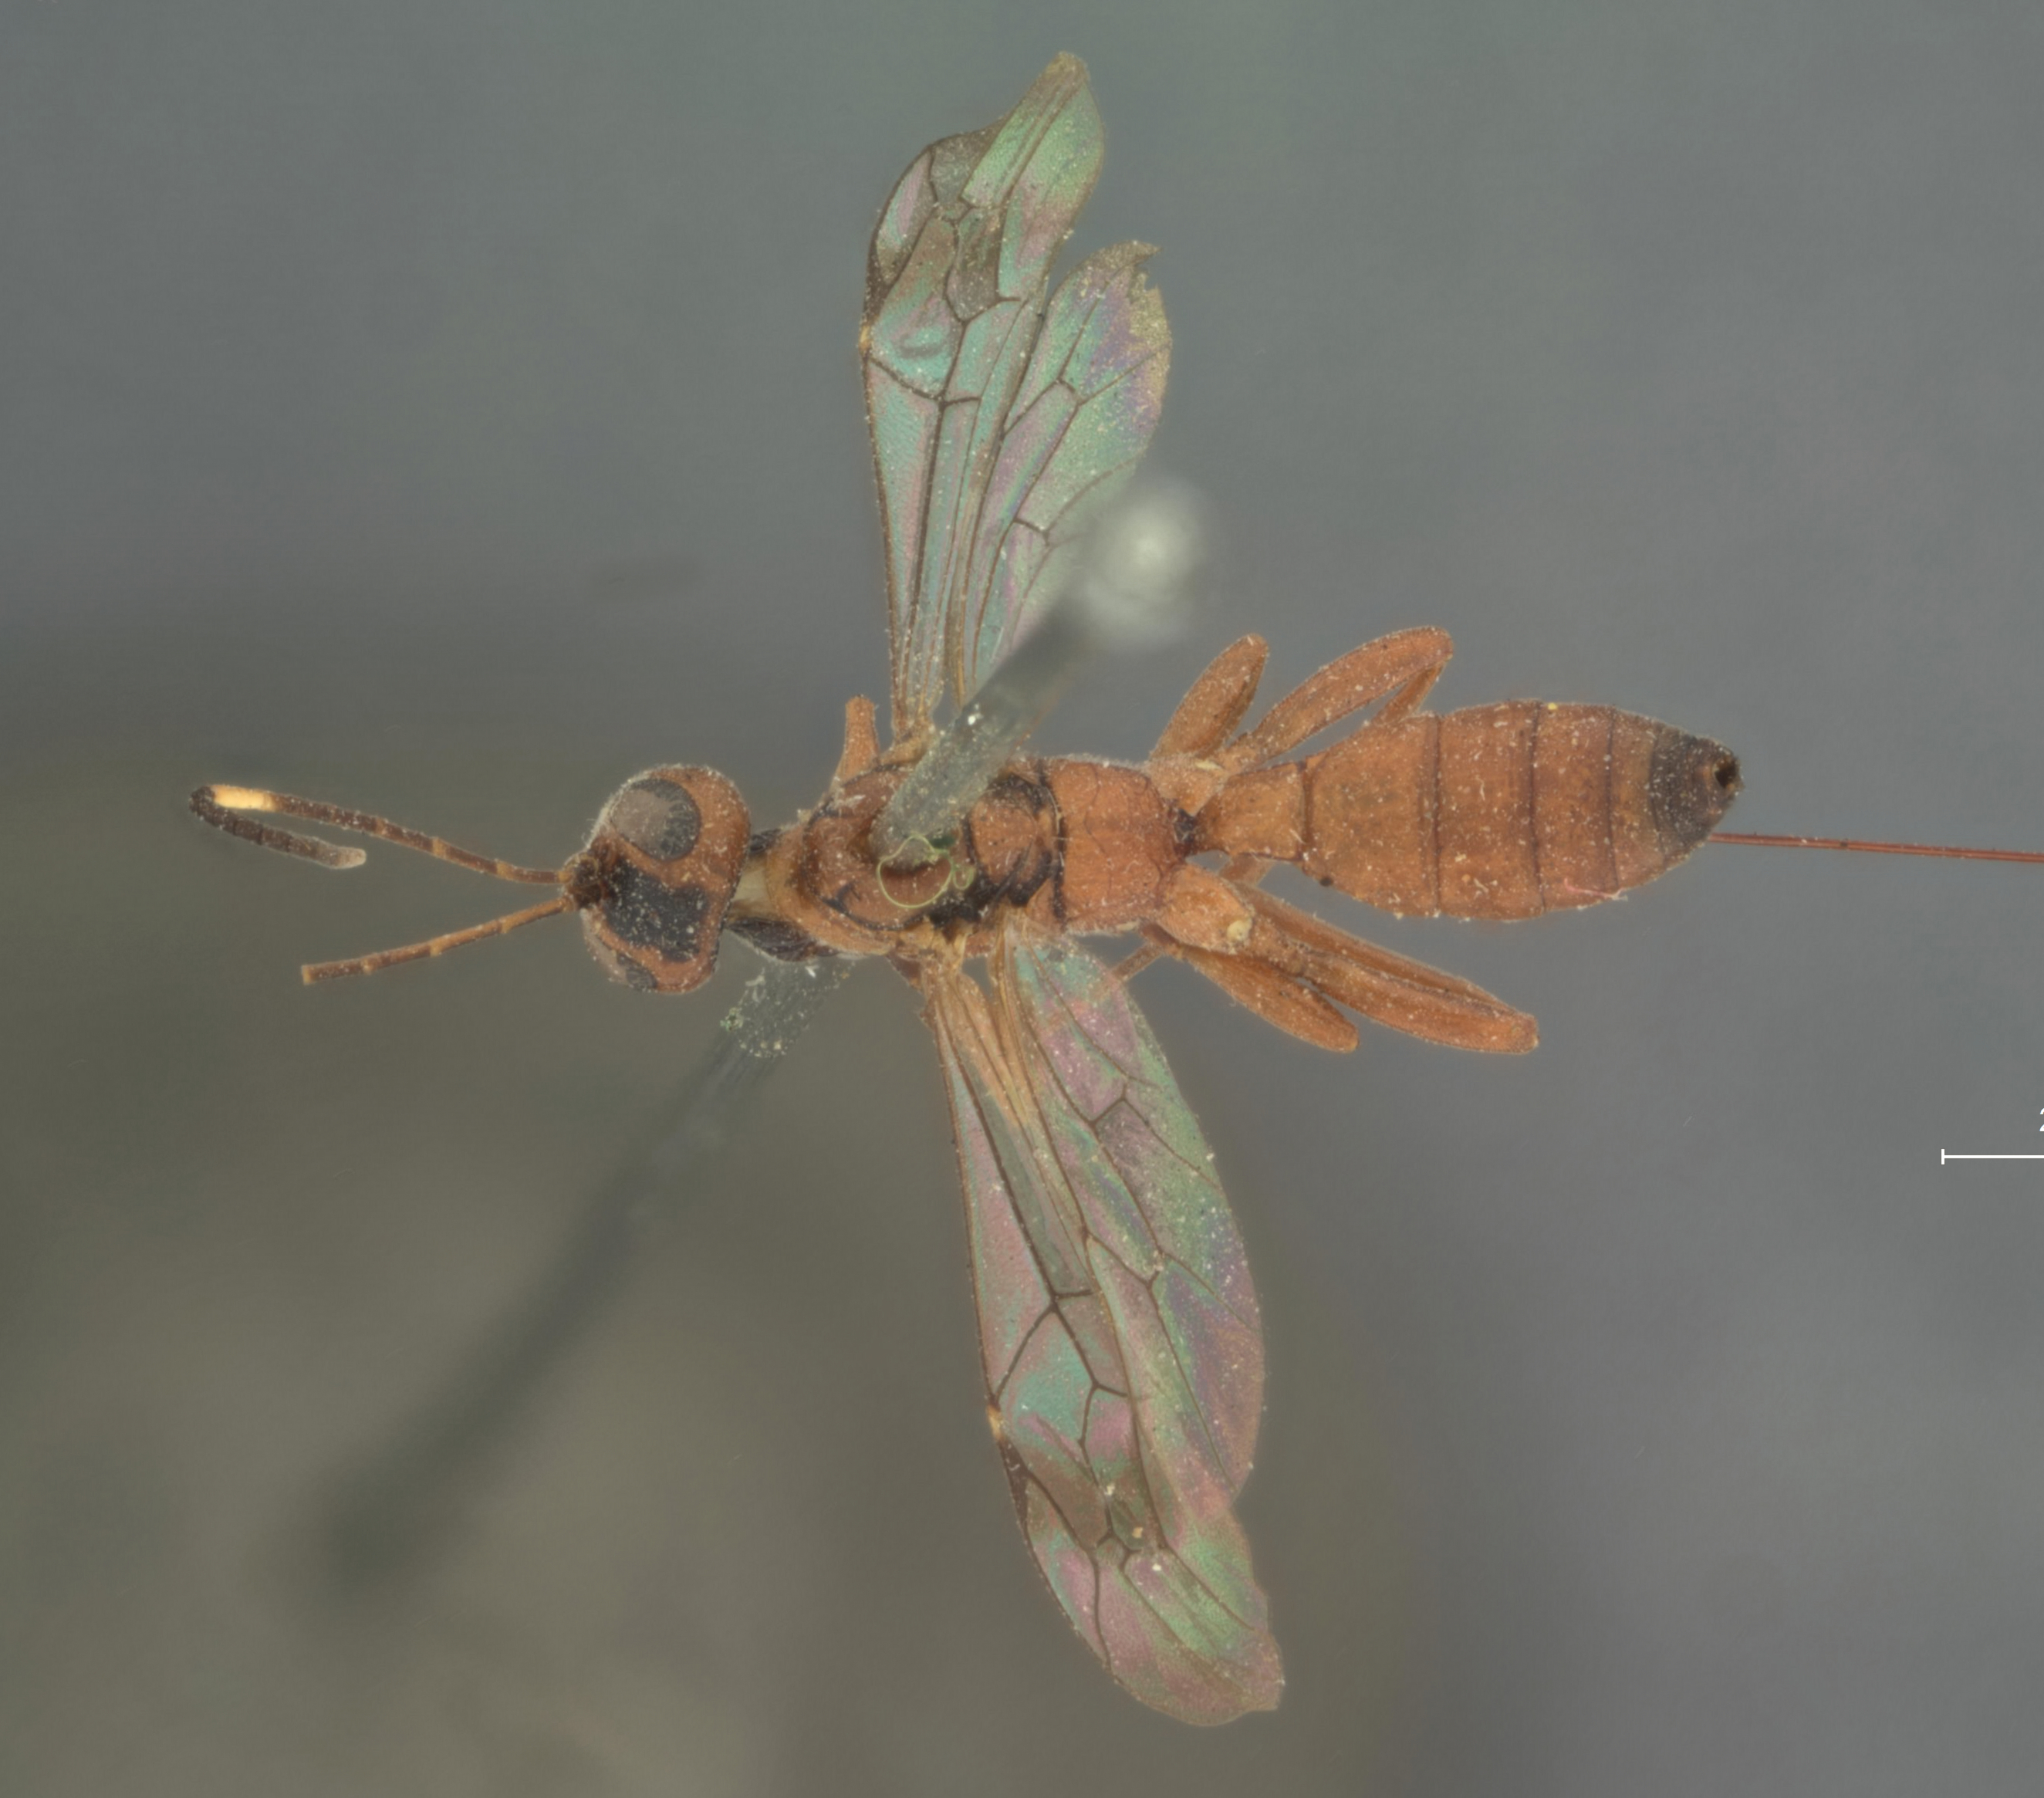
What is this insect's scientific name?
Brachycentrus fasciatus
